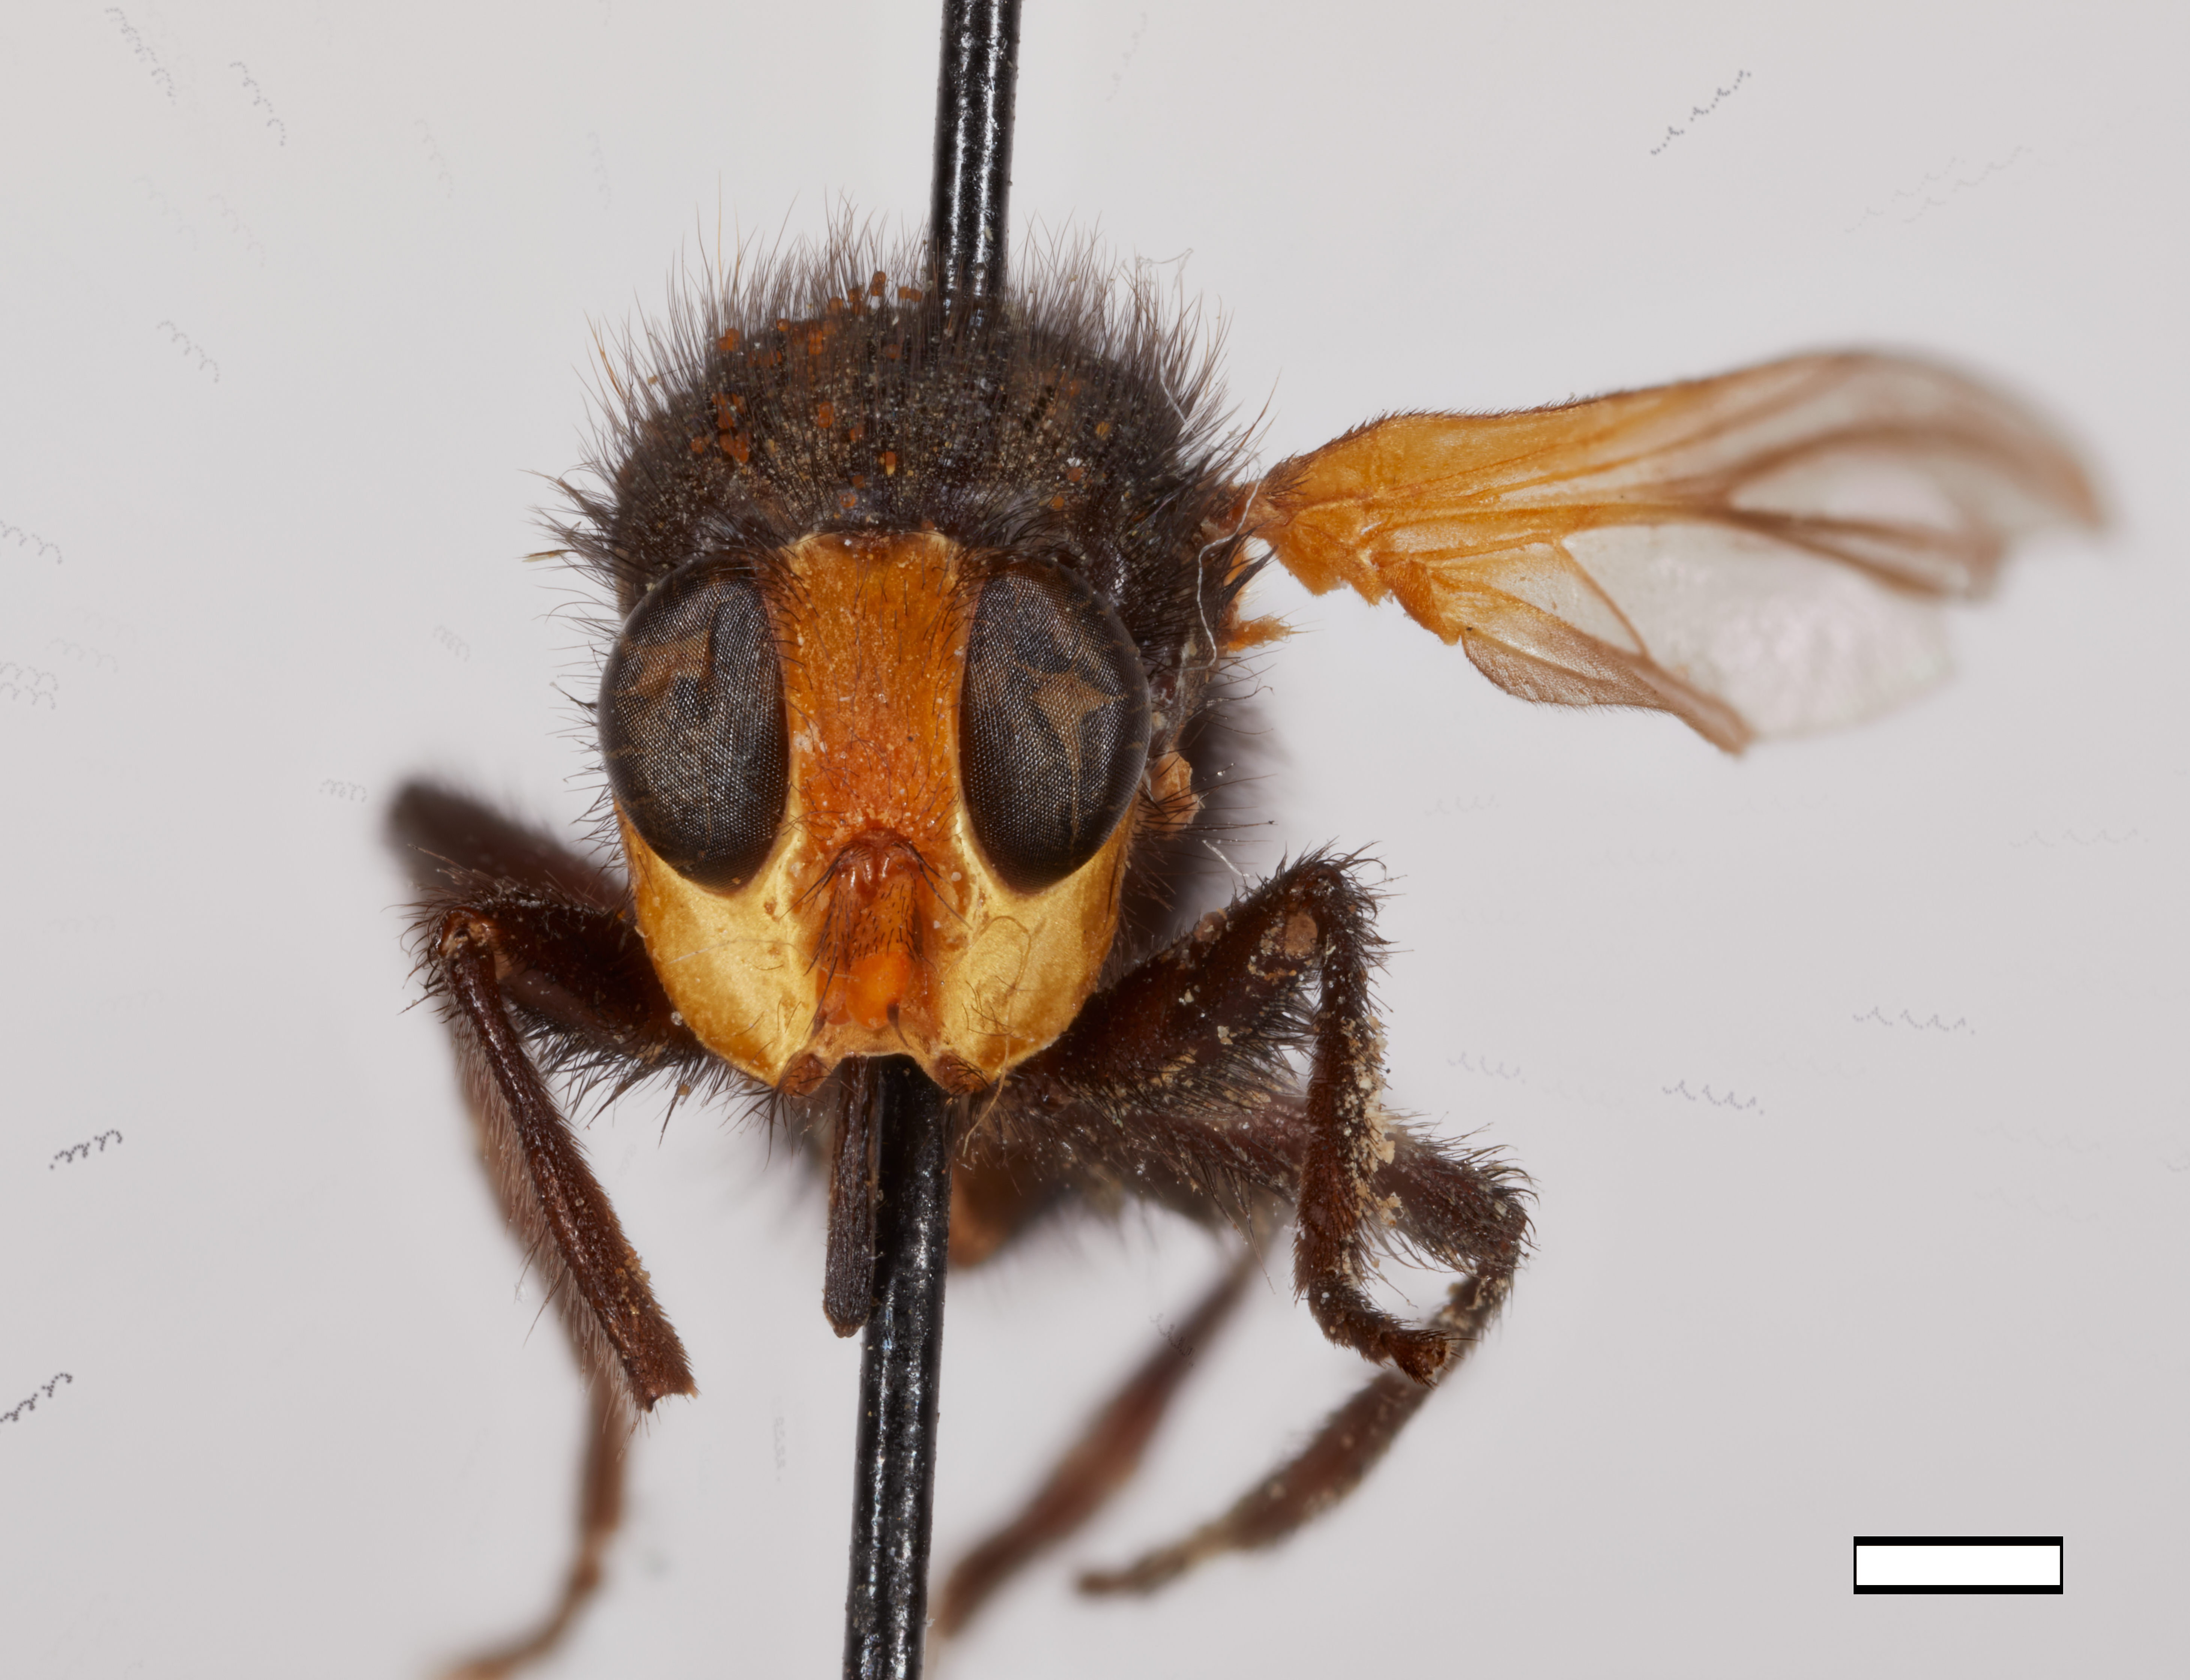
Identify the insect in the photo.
Melanosoma carbonaria
